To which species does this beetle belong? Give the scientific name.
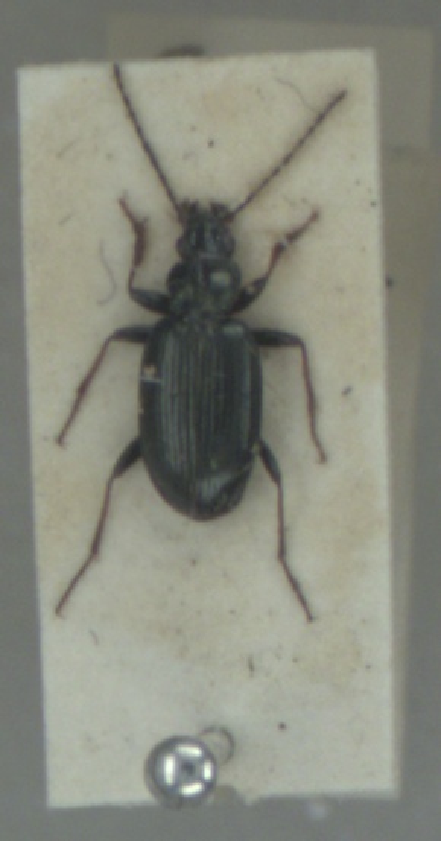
Bembidion tibiale
